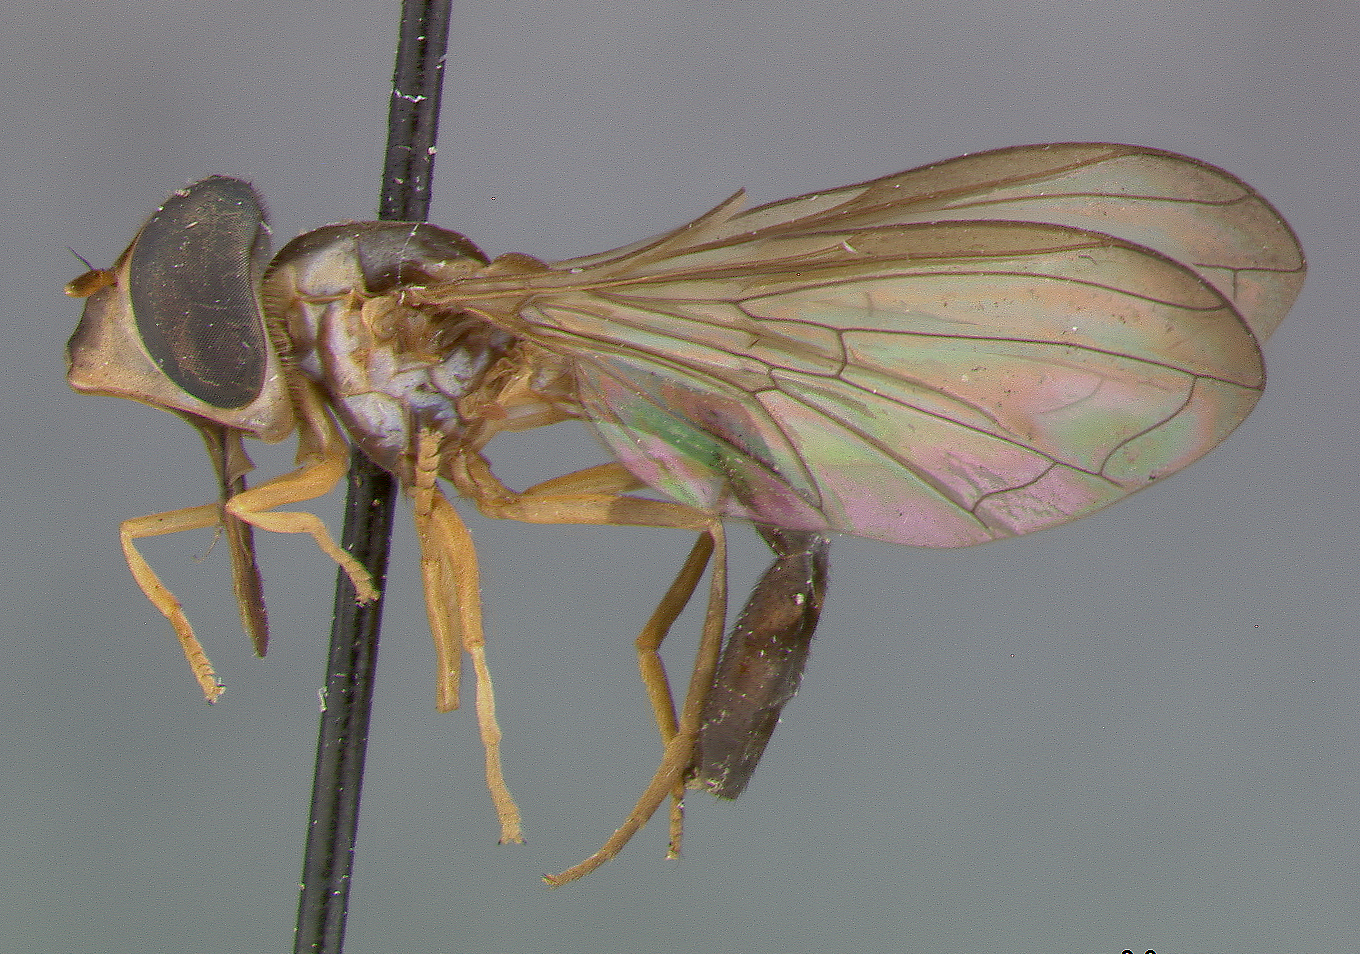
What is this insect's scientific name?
Rhinoprosopa sycorax
